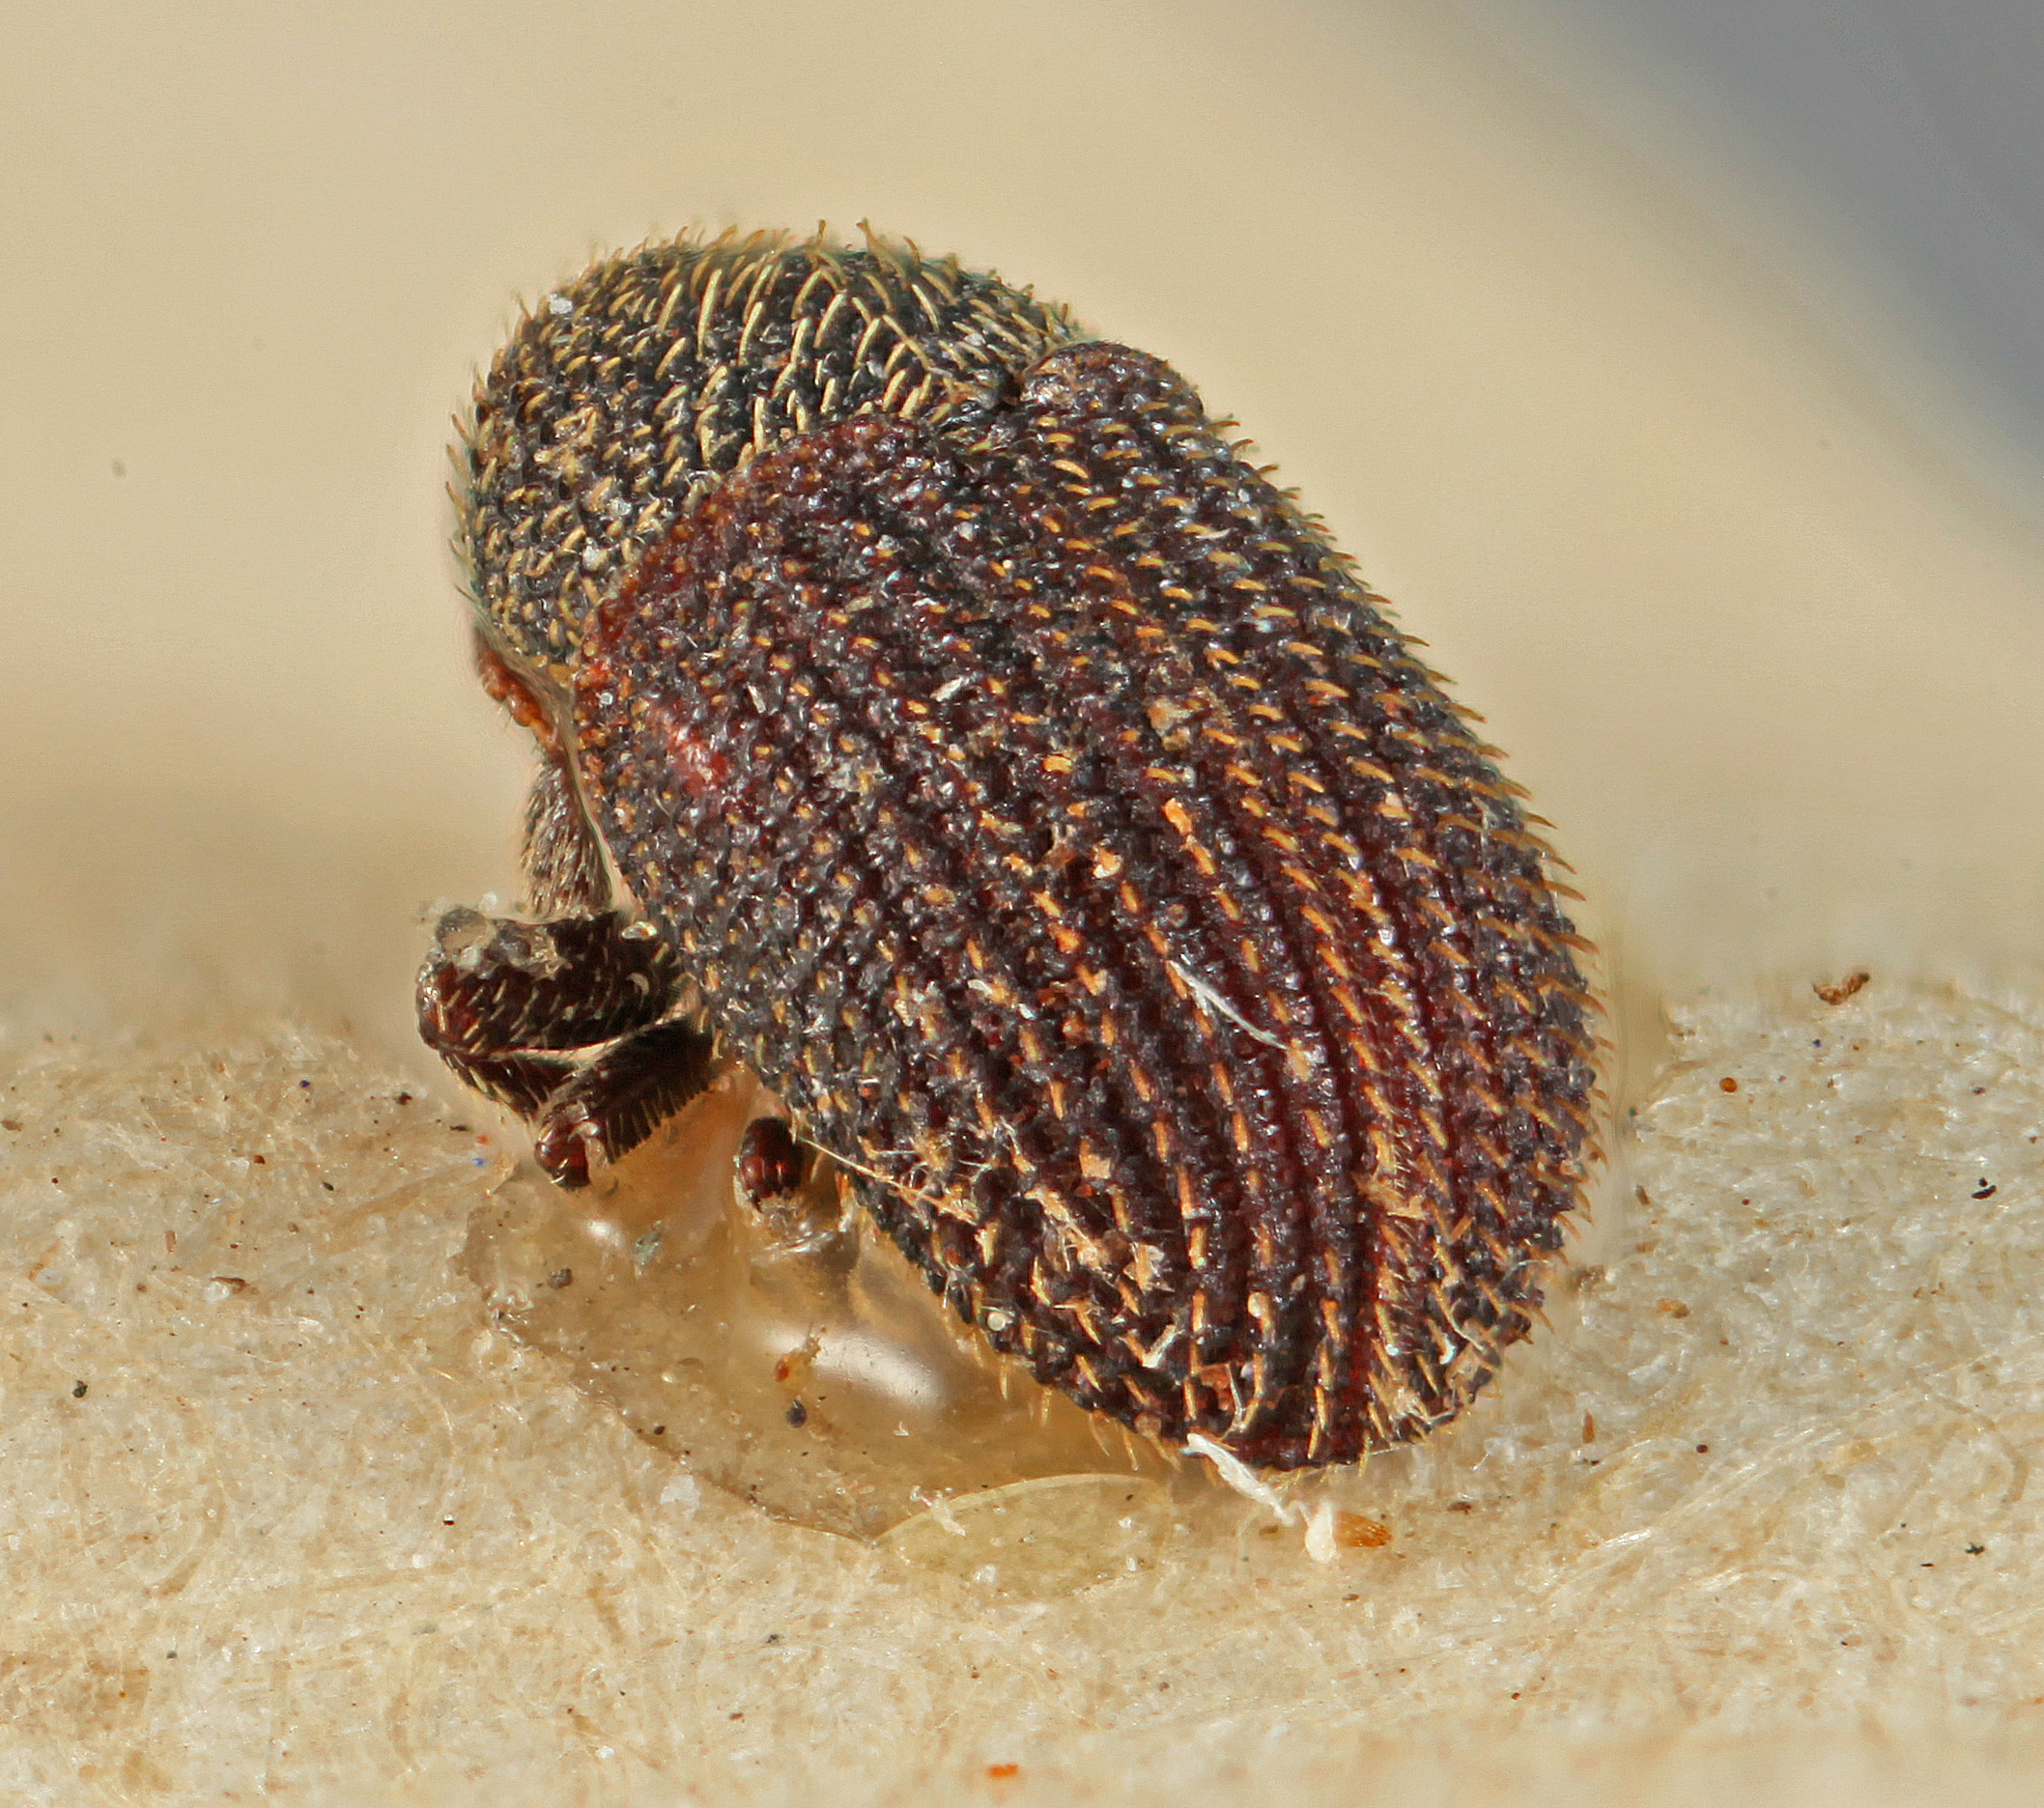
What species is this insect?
Phloeotribus tuberculatus
